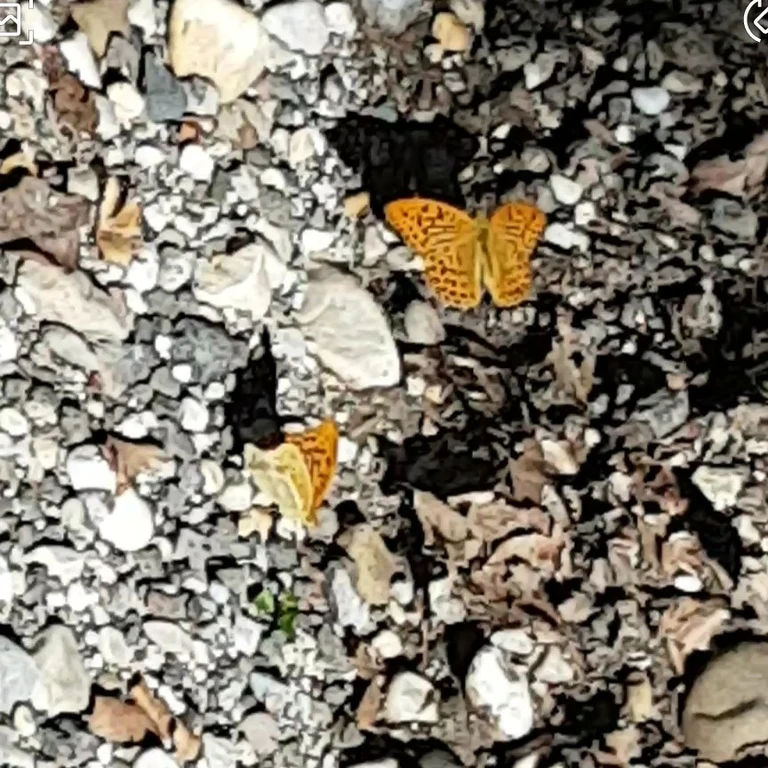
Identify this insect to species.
Argynnis paphia
